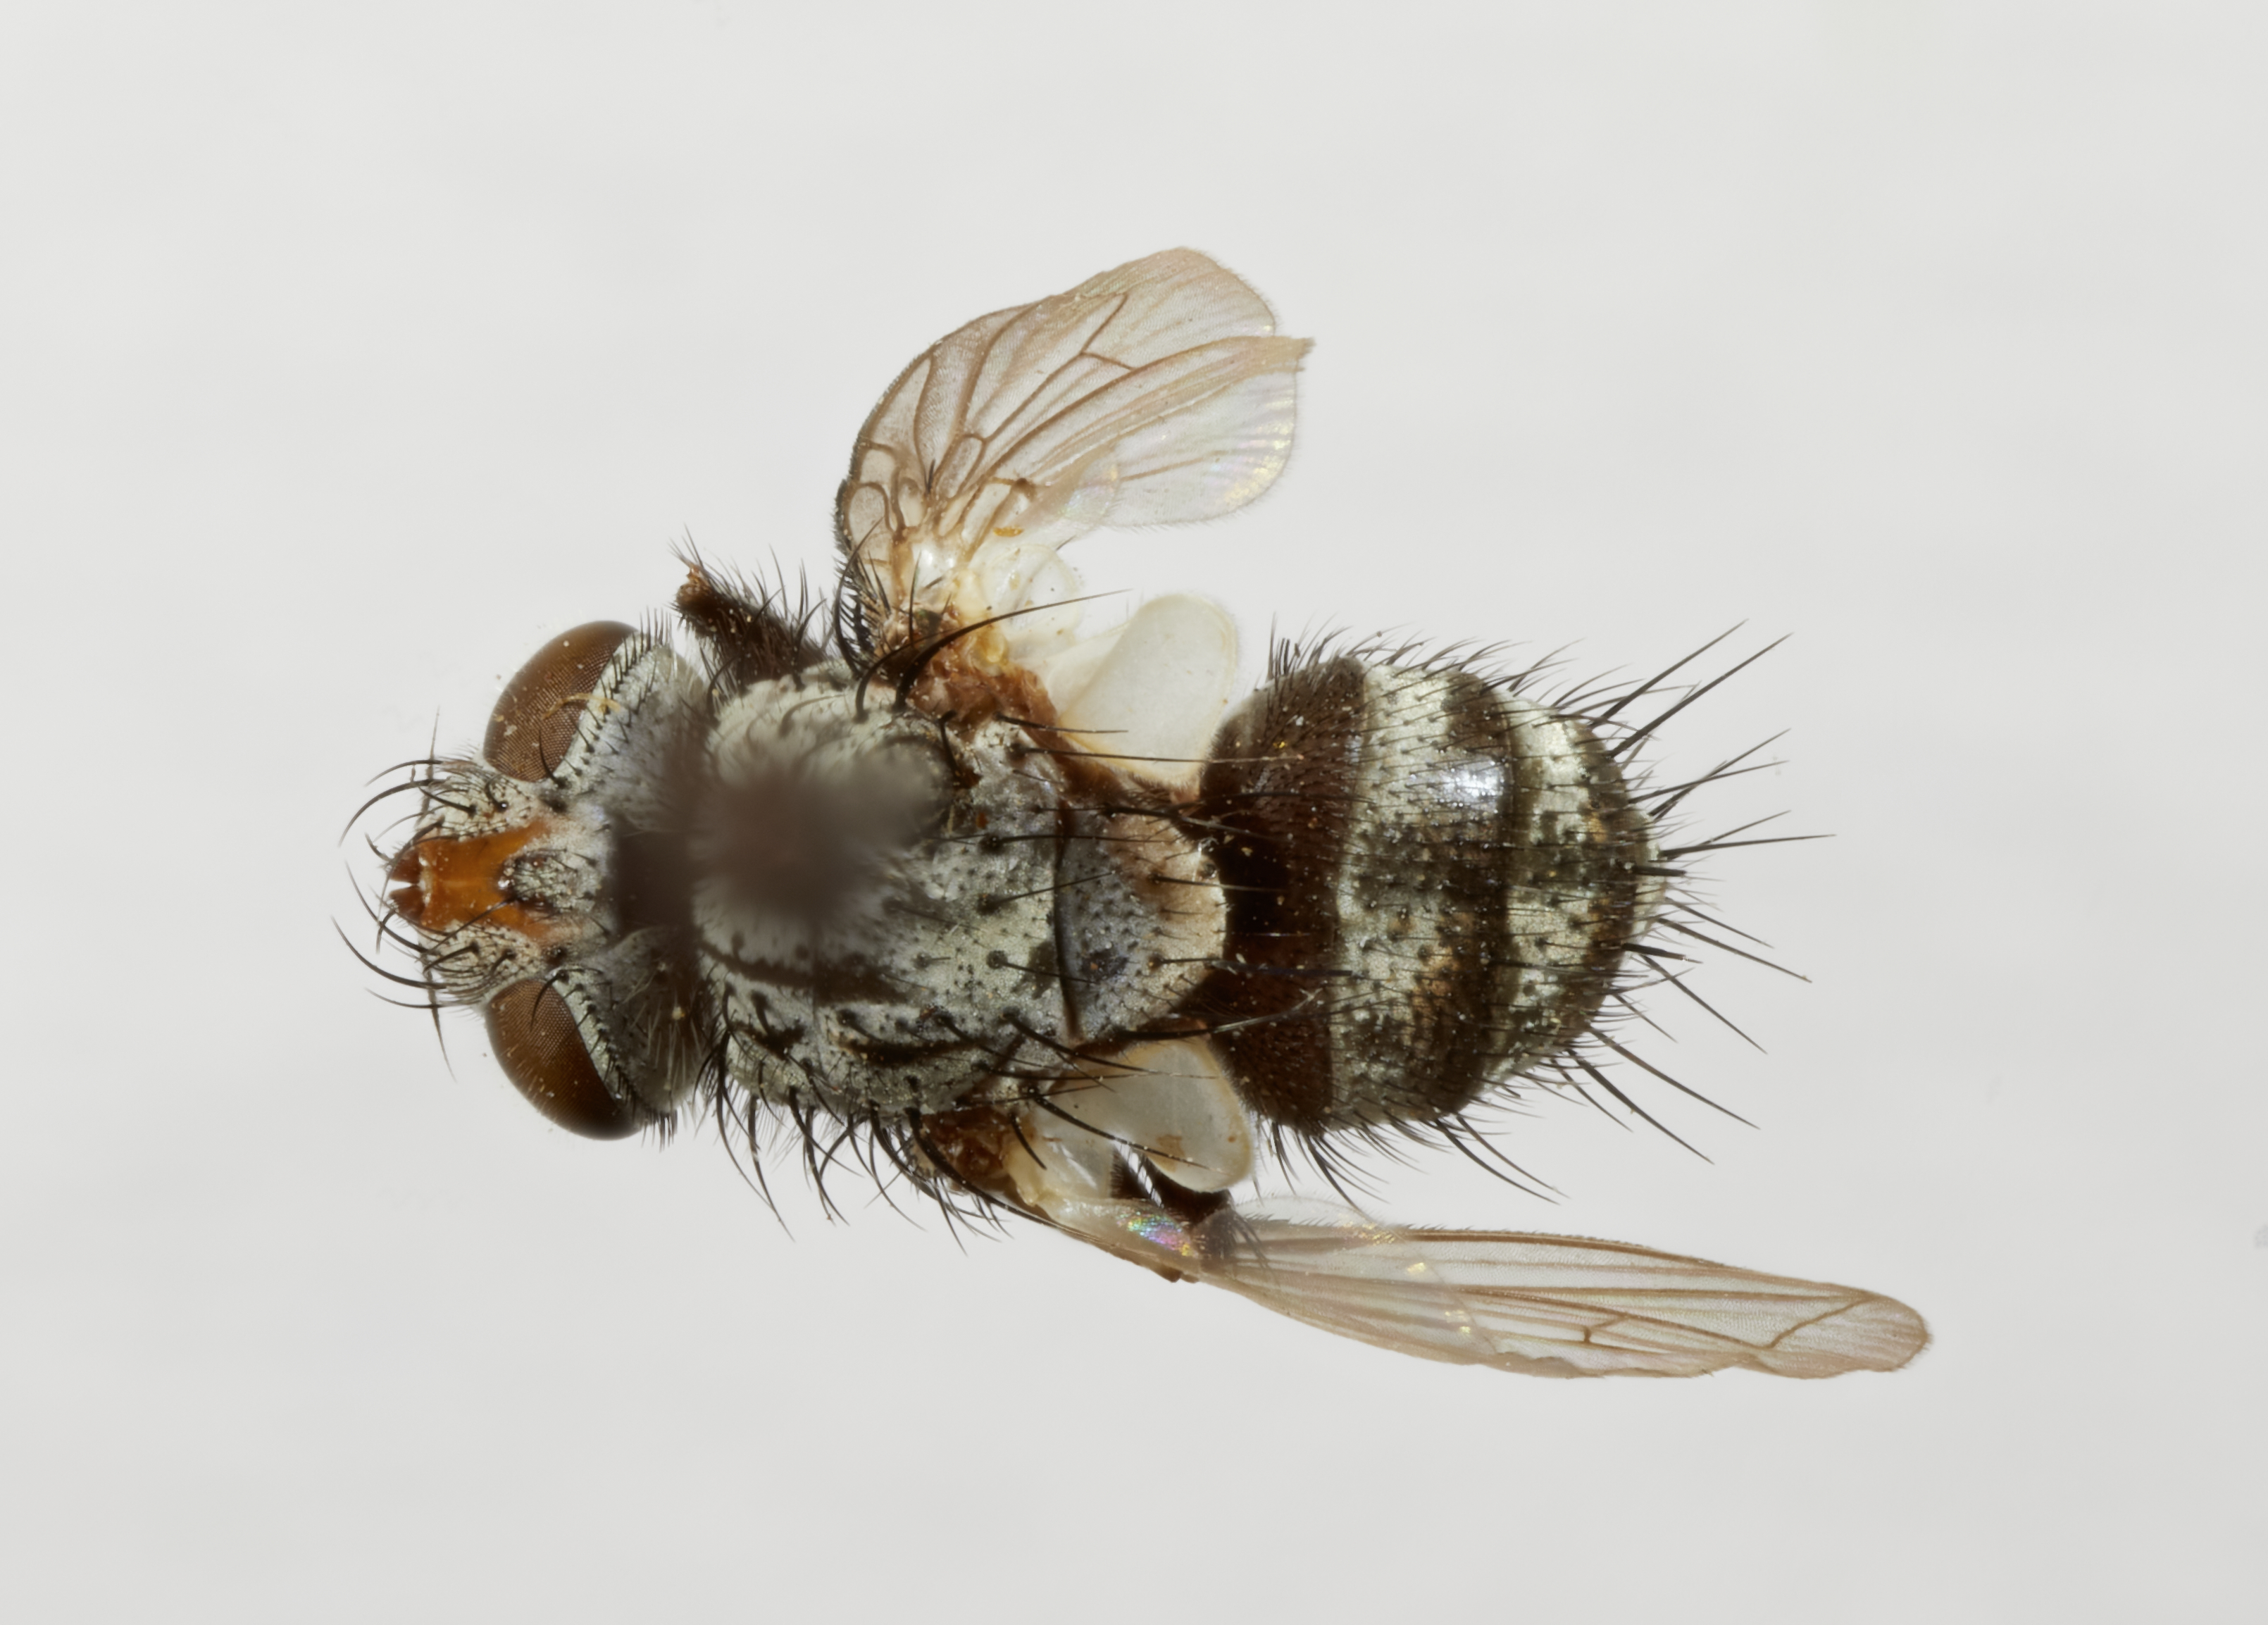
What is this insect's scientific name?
Phasmofrontina perarida
